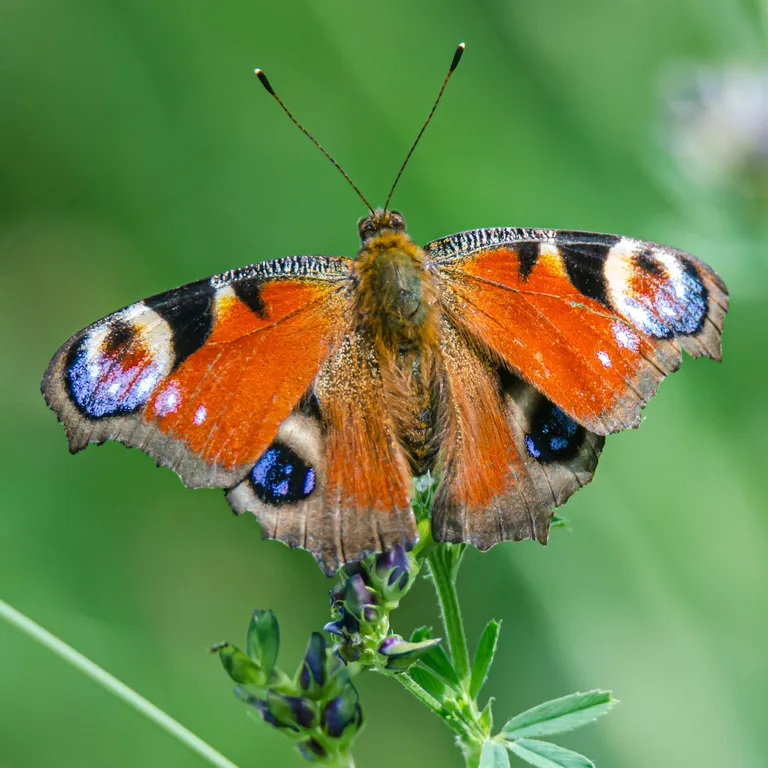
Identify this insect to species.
Aglais io
